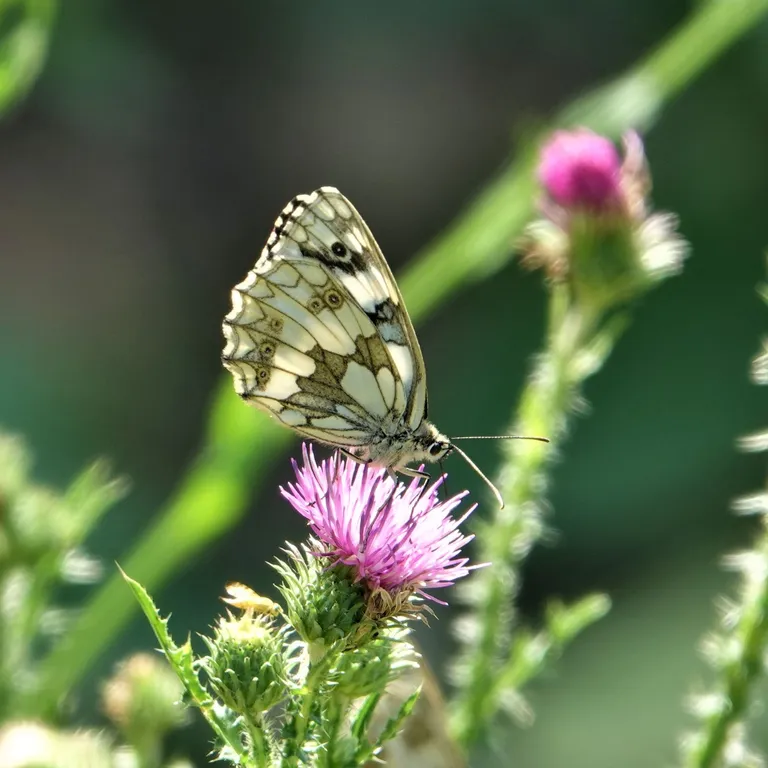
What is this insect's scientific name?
Melanargia galathea
